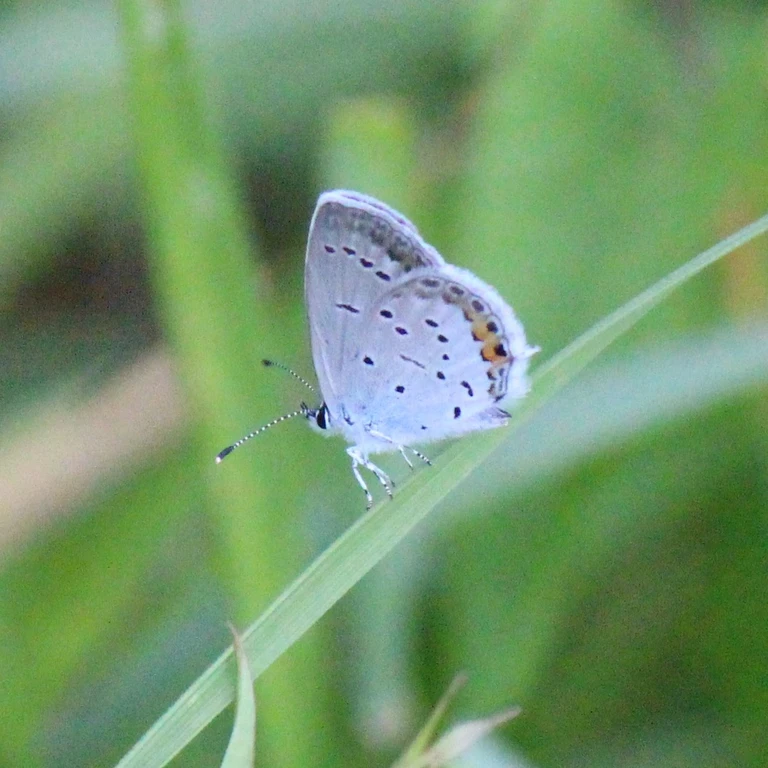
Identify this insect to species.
Cupido argiades (also Elkalyce argiades)
